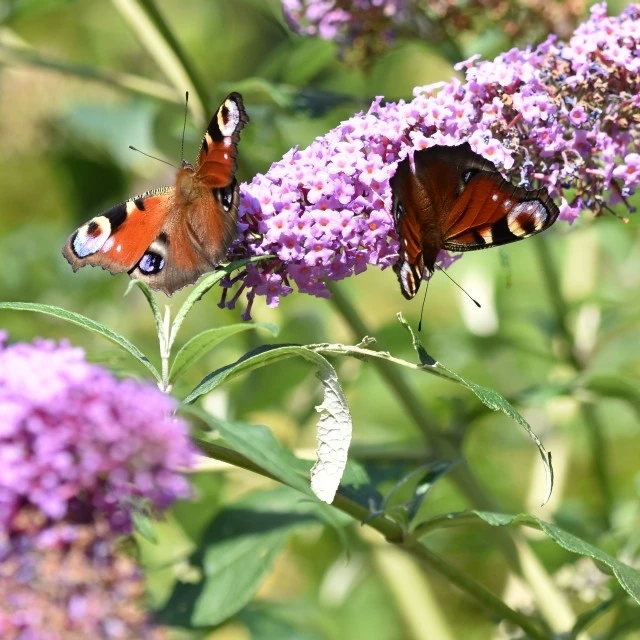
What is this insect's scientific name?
Aglais io
